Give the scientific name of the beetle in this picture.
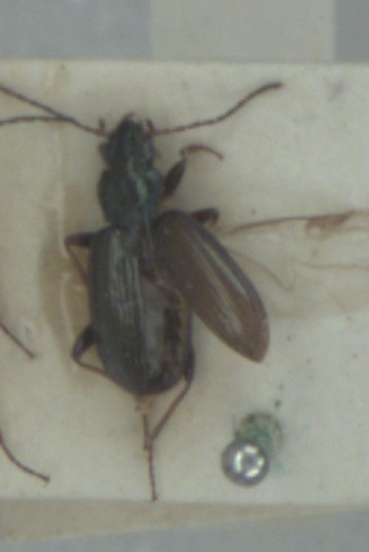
Bembidion tibiale
